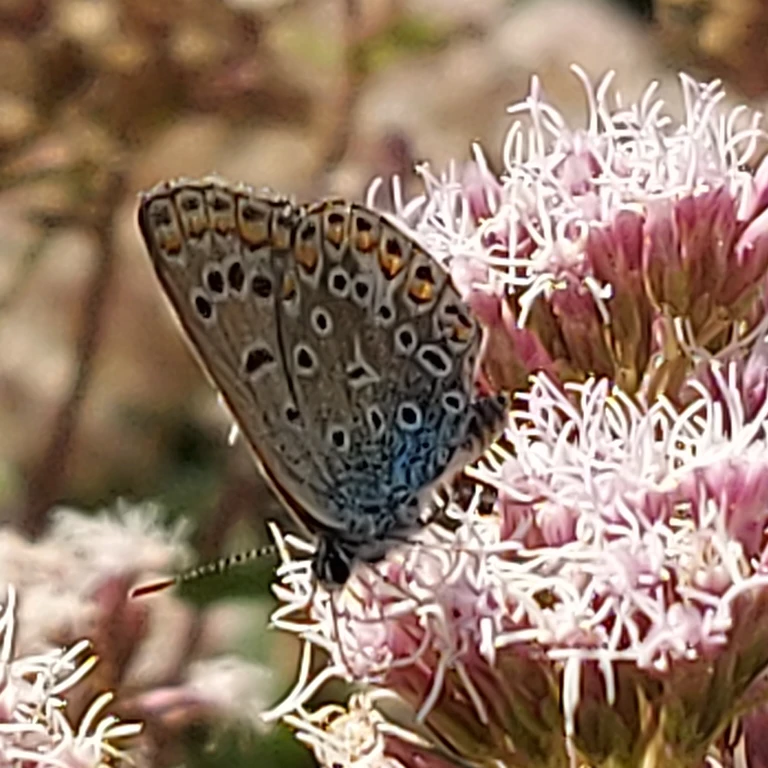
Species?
Polyommatus icarus
